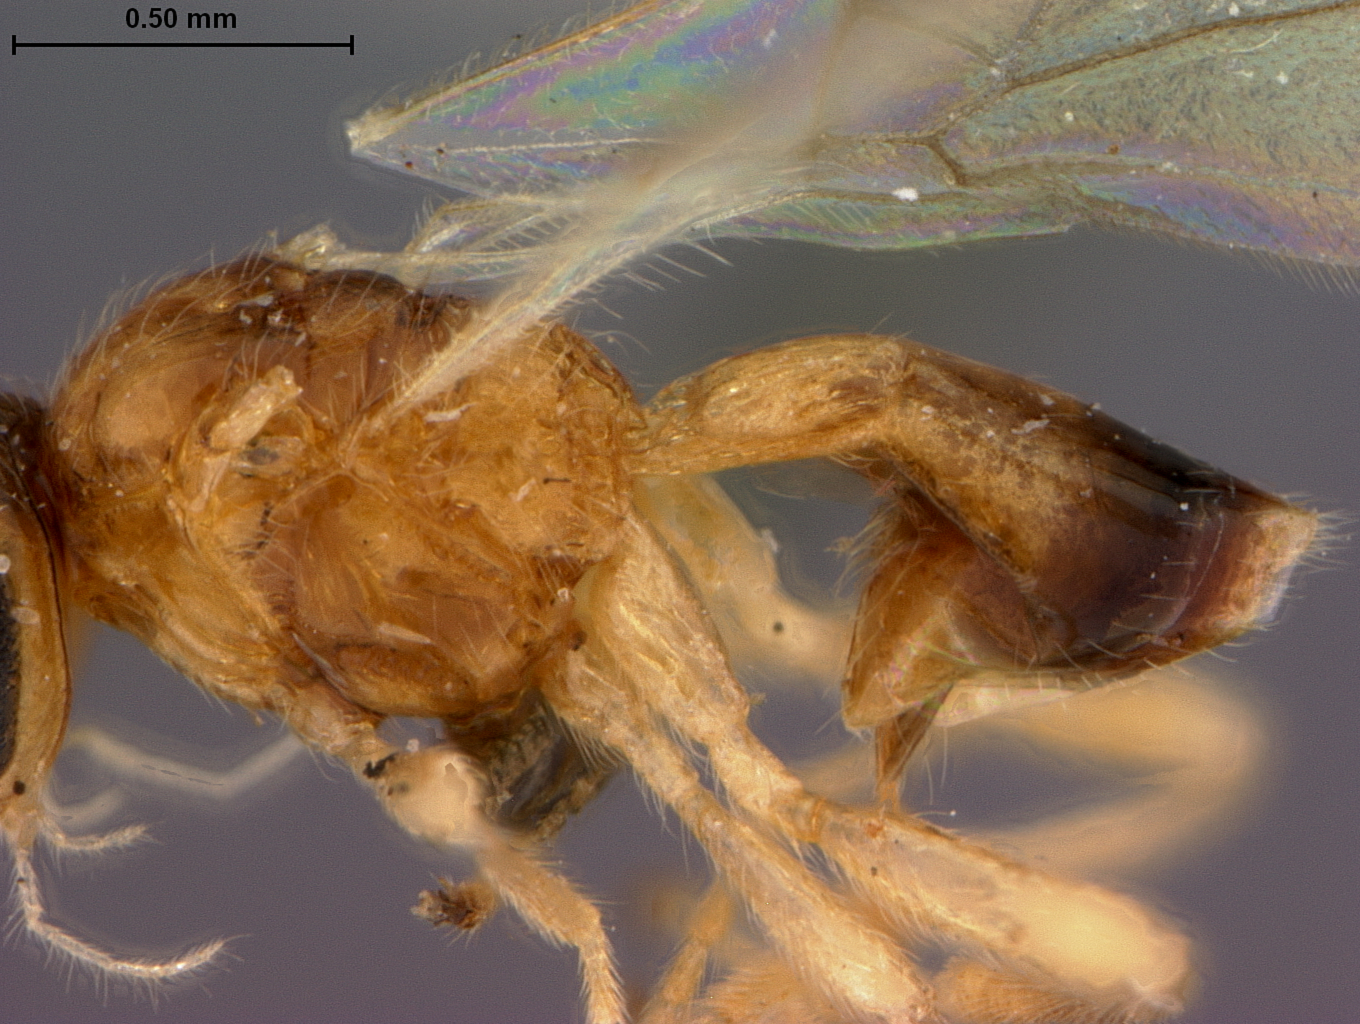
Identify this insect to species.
Neopius grenadanus
